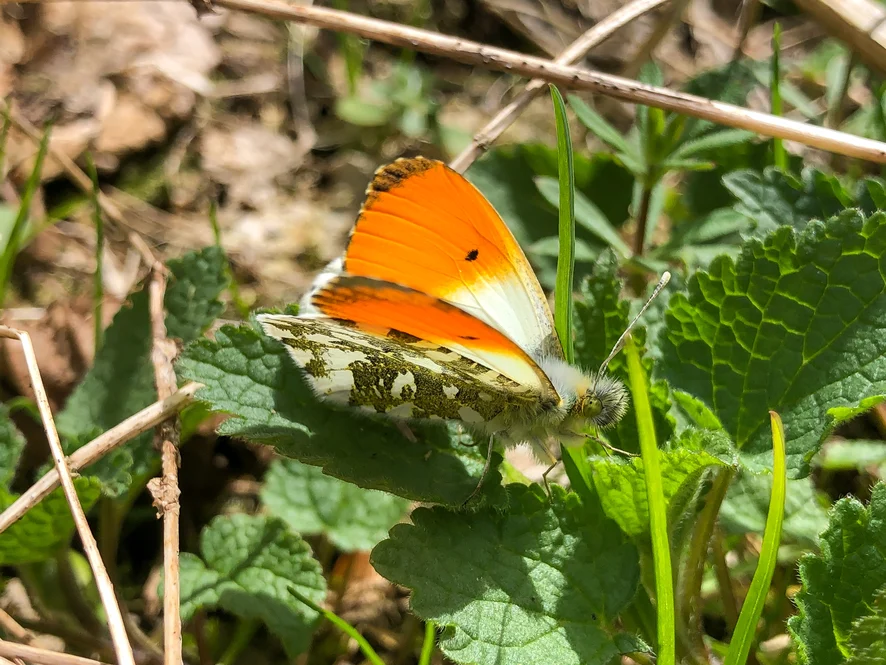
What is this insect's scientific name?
Anthocharis cardamines
